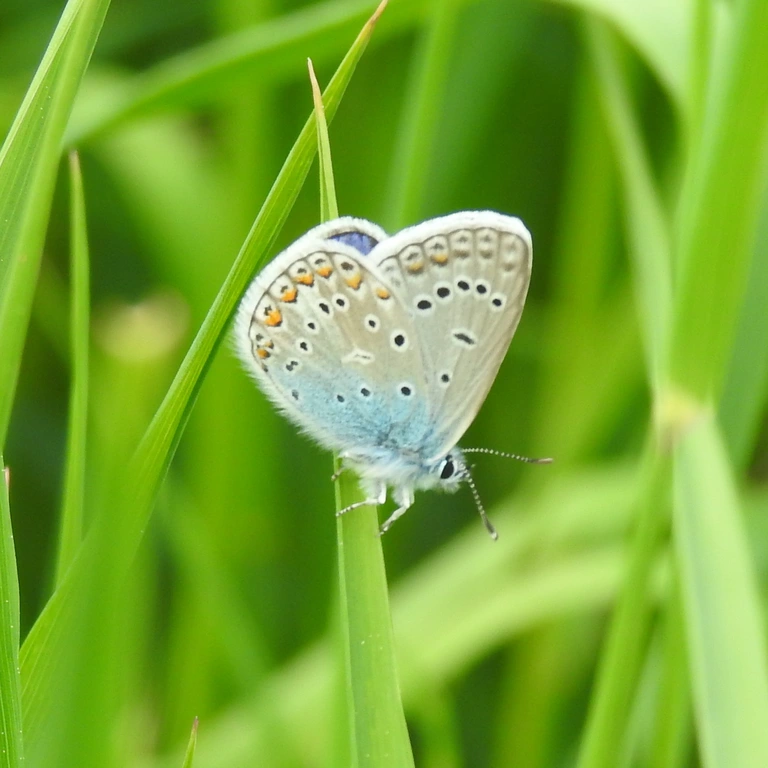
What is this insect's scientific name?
Polyommatus icarus
